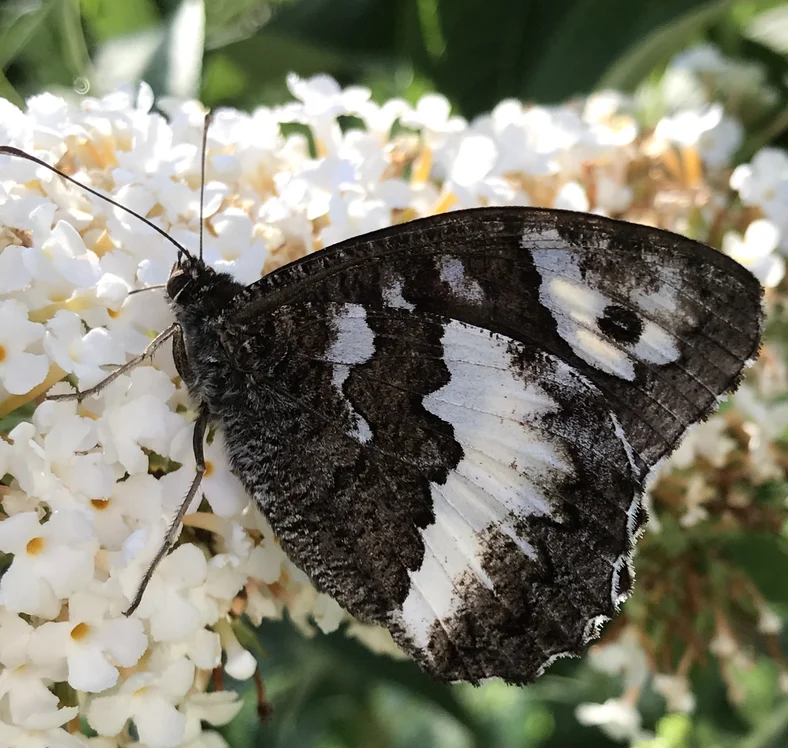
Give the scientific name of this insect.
Brintesia circe
